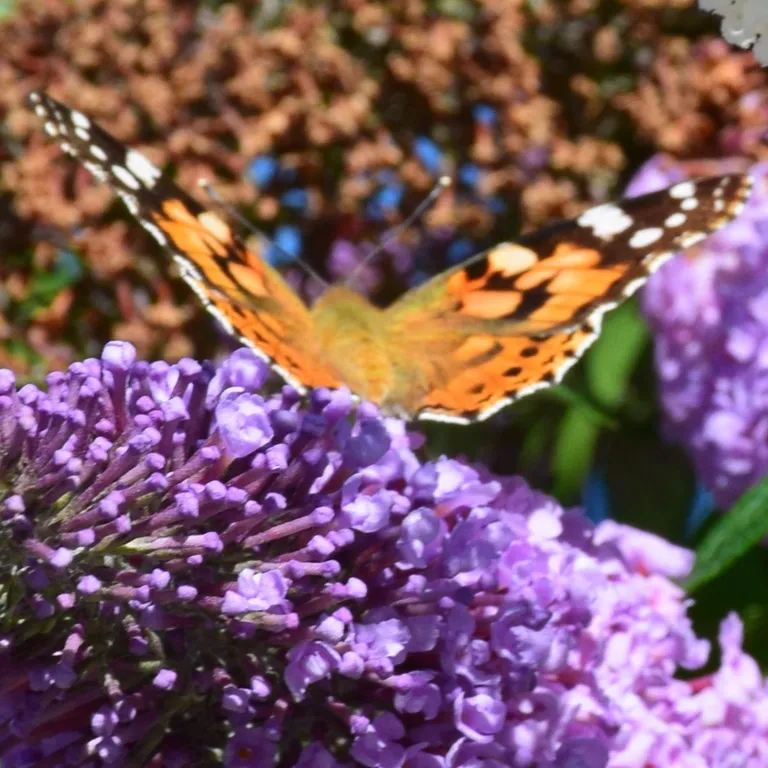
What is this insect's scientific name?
Vanessa cardui
